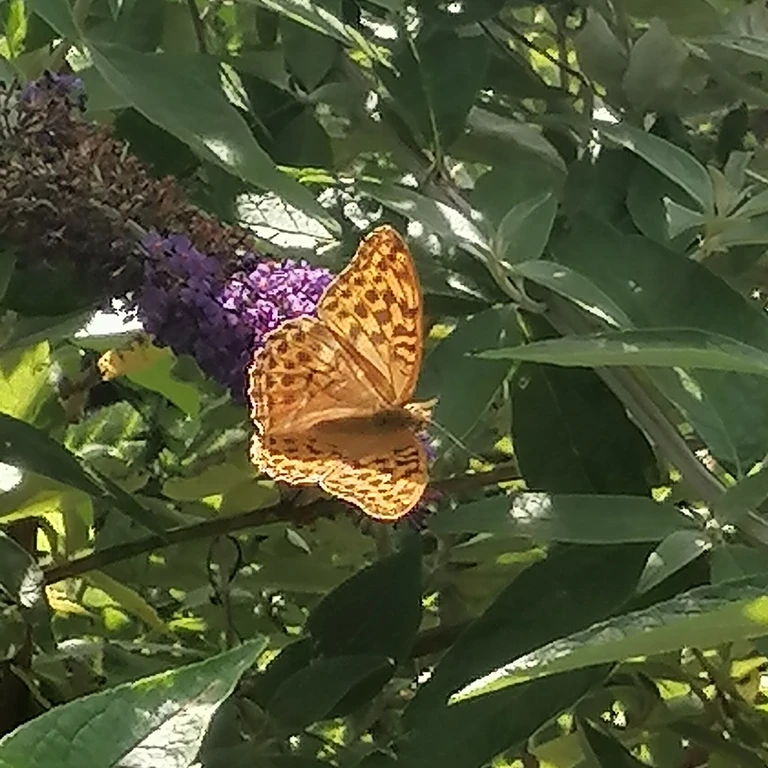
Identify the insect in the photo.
Argynnis paphia
